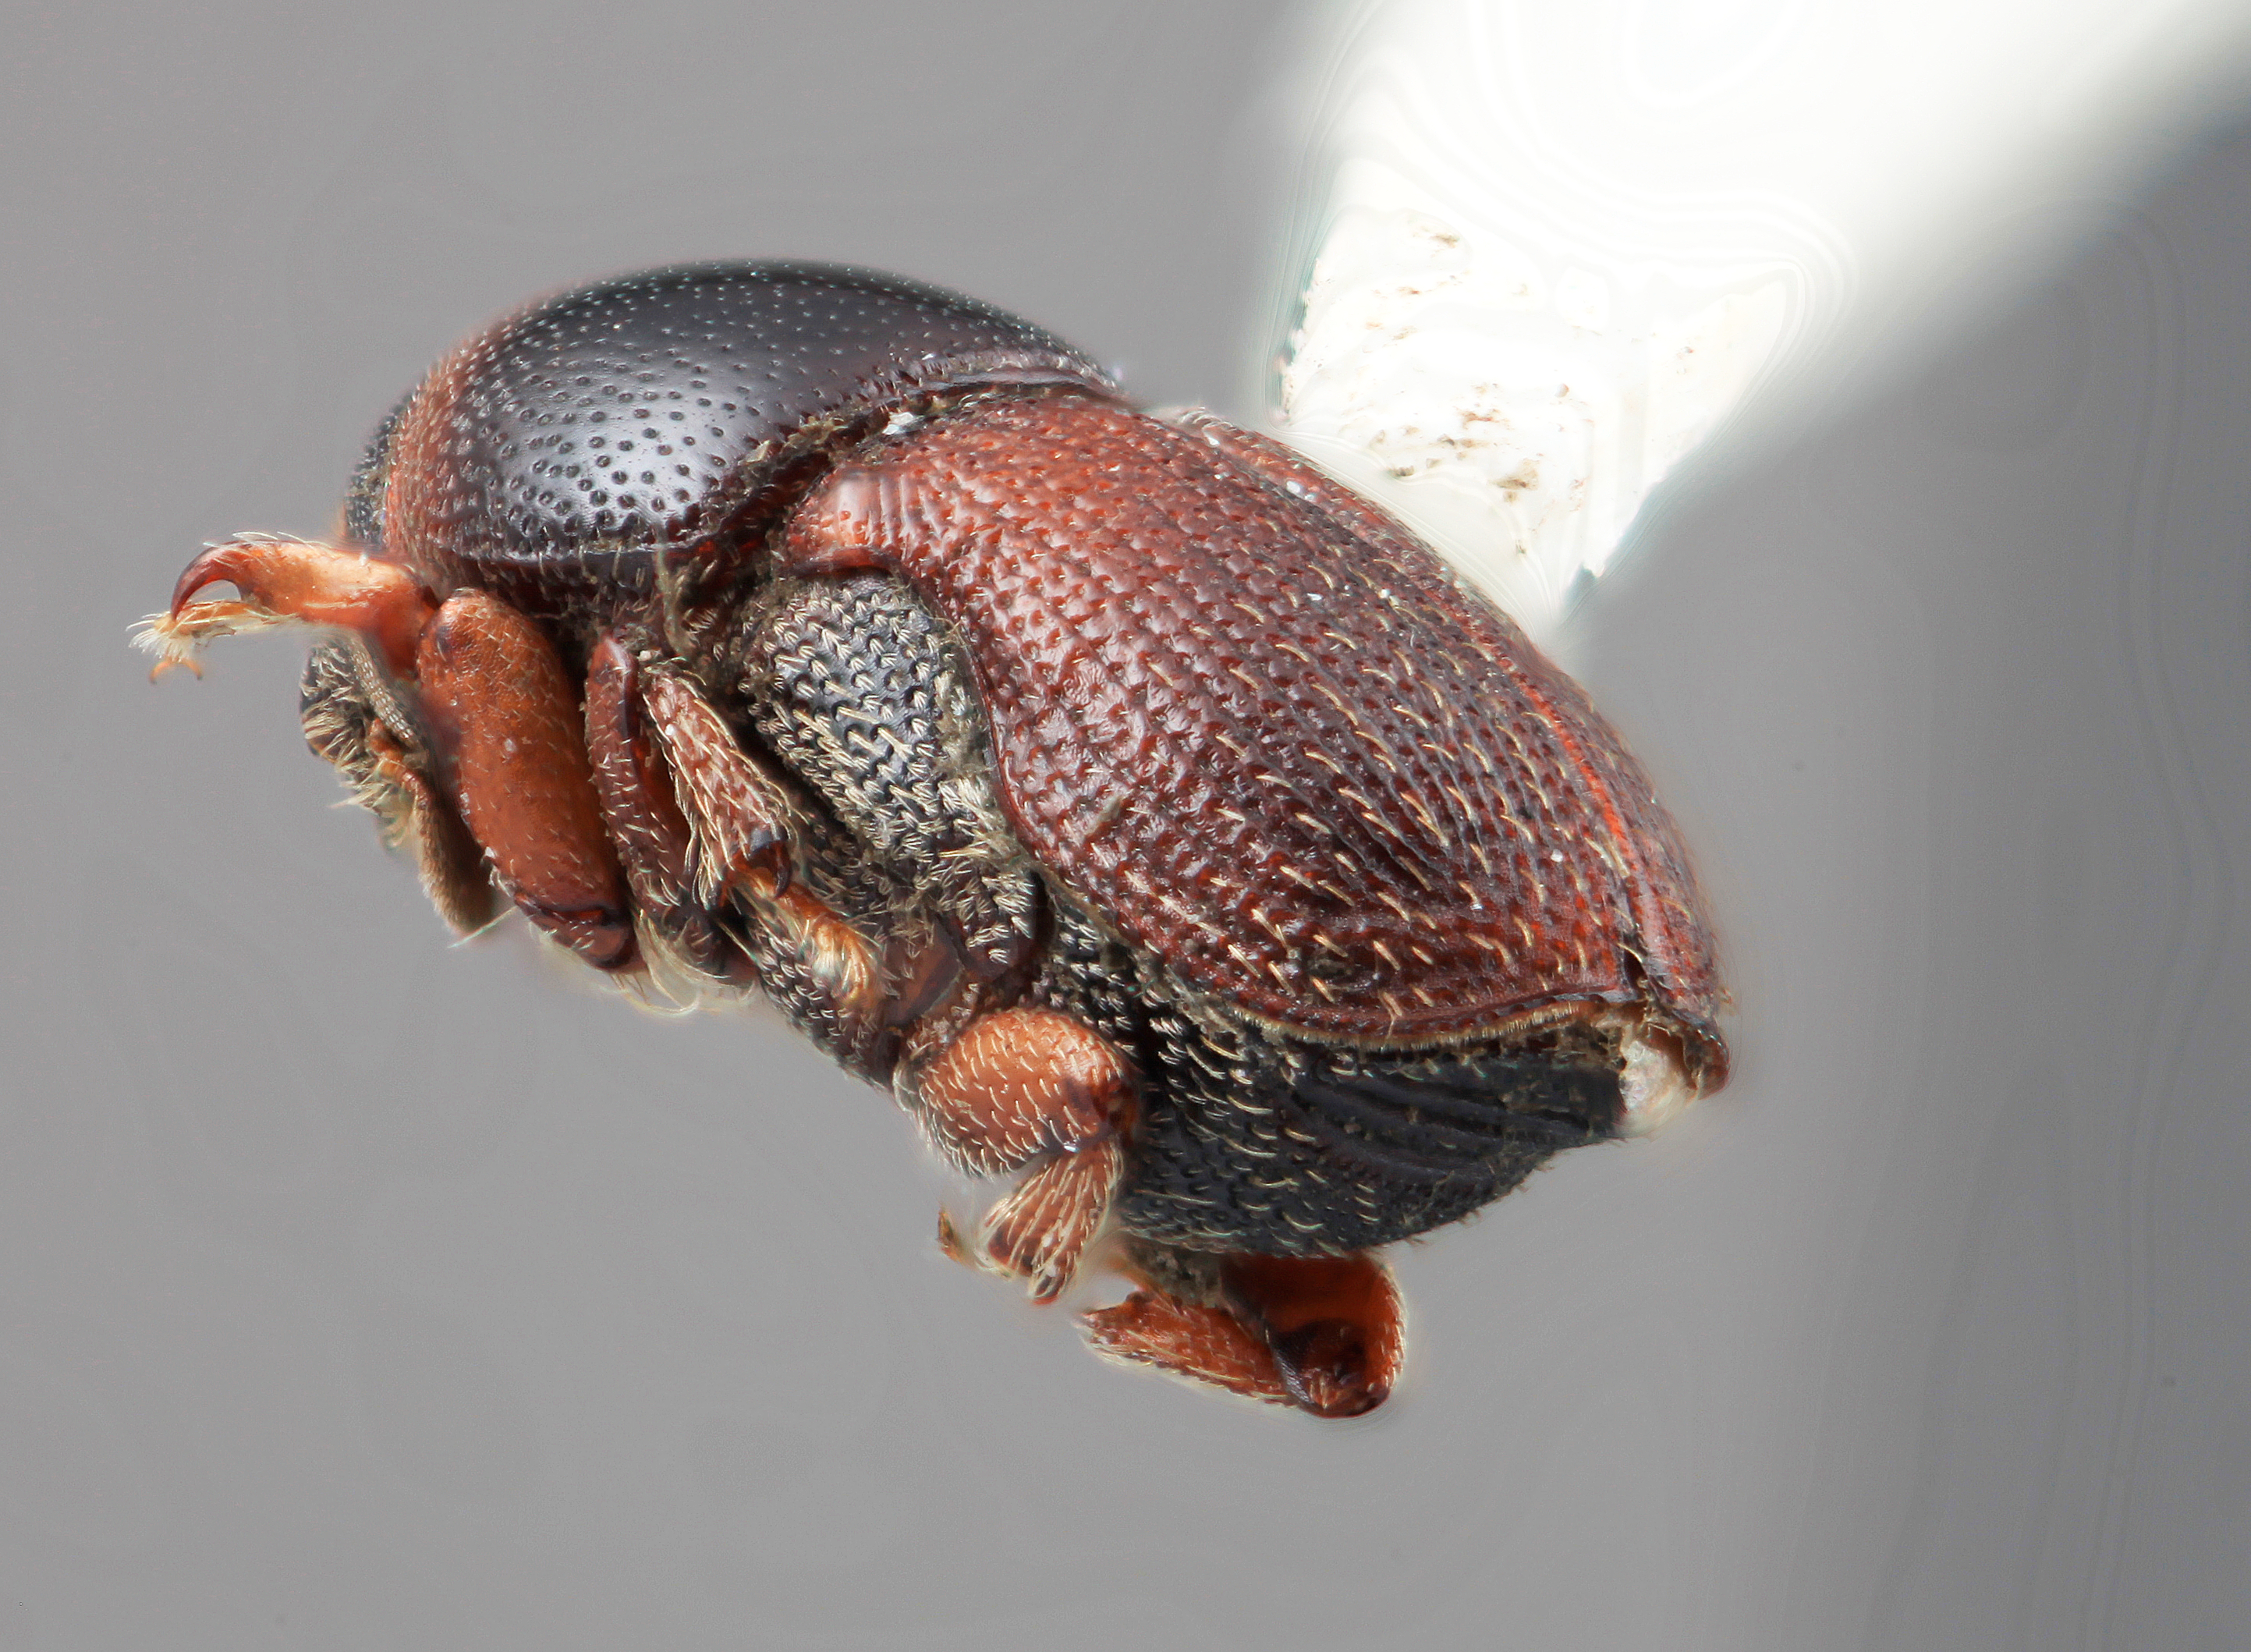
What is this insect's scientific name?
Scolytopsis laticollis
